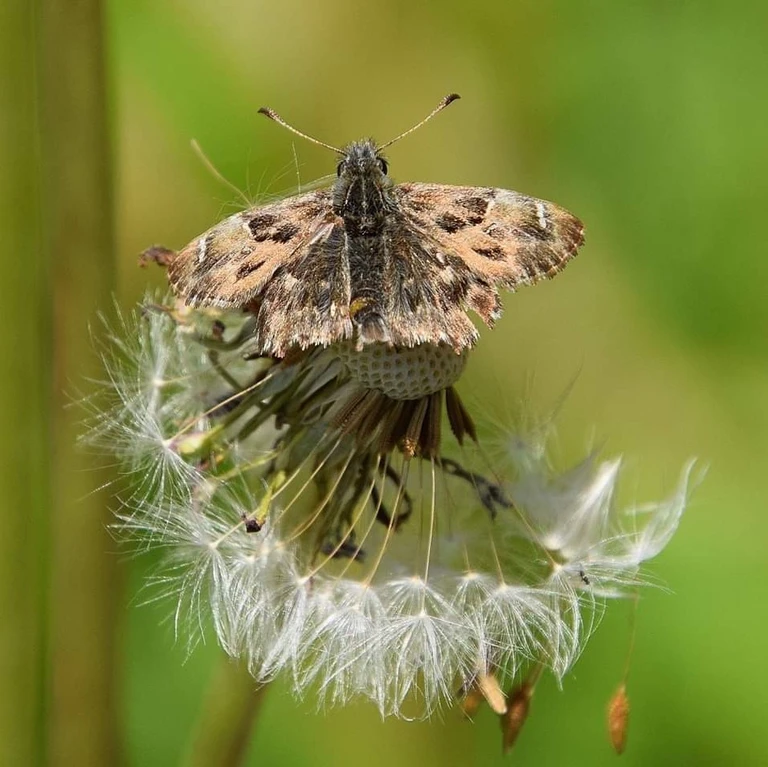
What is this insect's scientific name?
Carcharodus alceae
